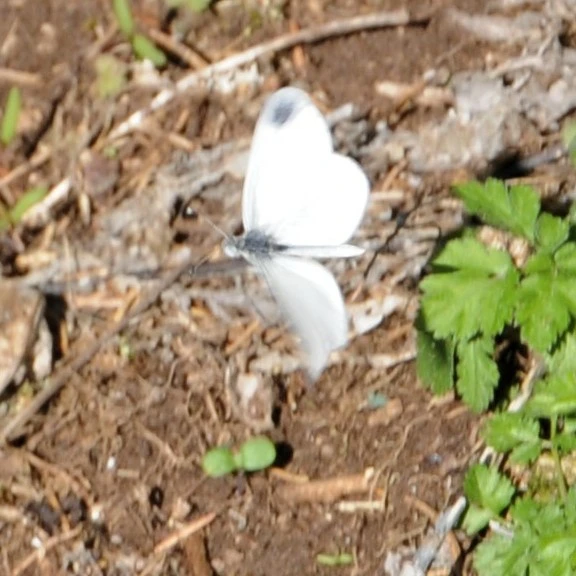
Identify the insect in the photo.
Leptidea sinapis/juvernica
